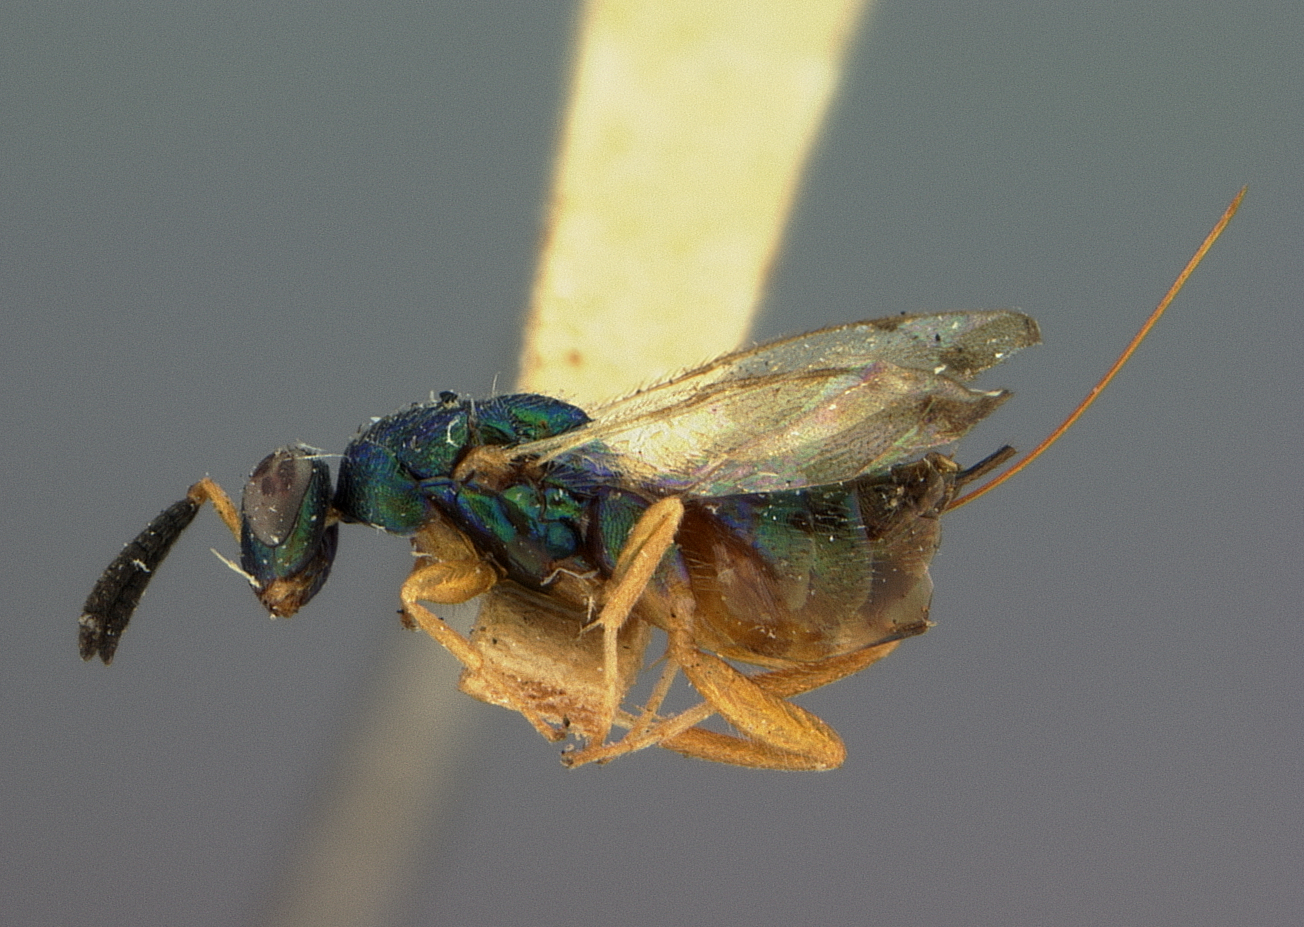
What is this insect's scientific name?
Torymus flaviventris
